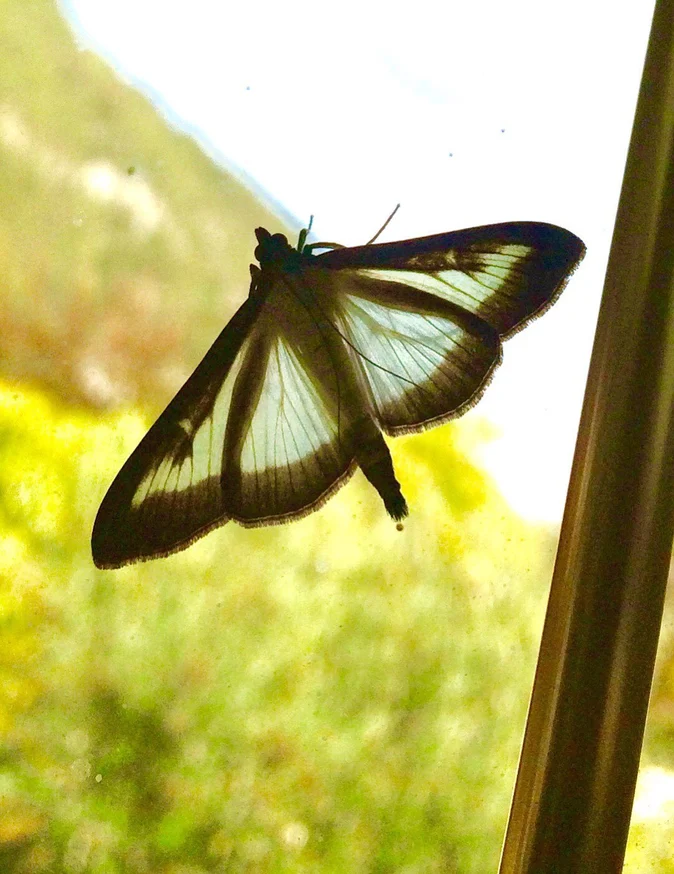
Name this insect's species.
Cydalima perspectalis
